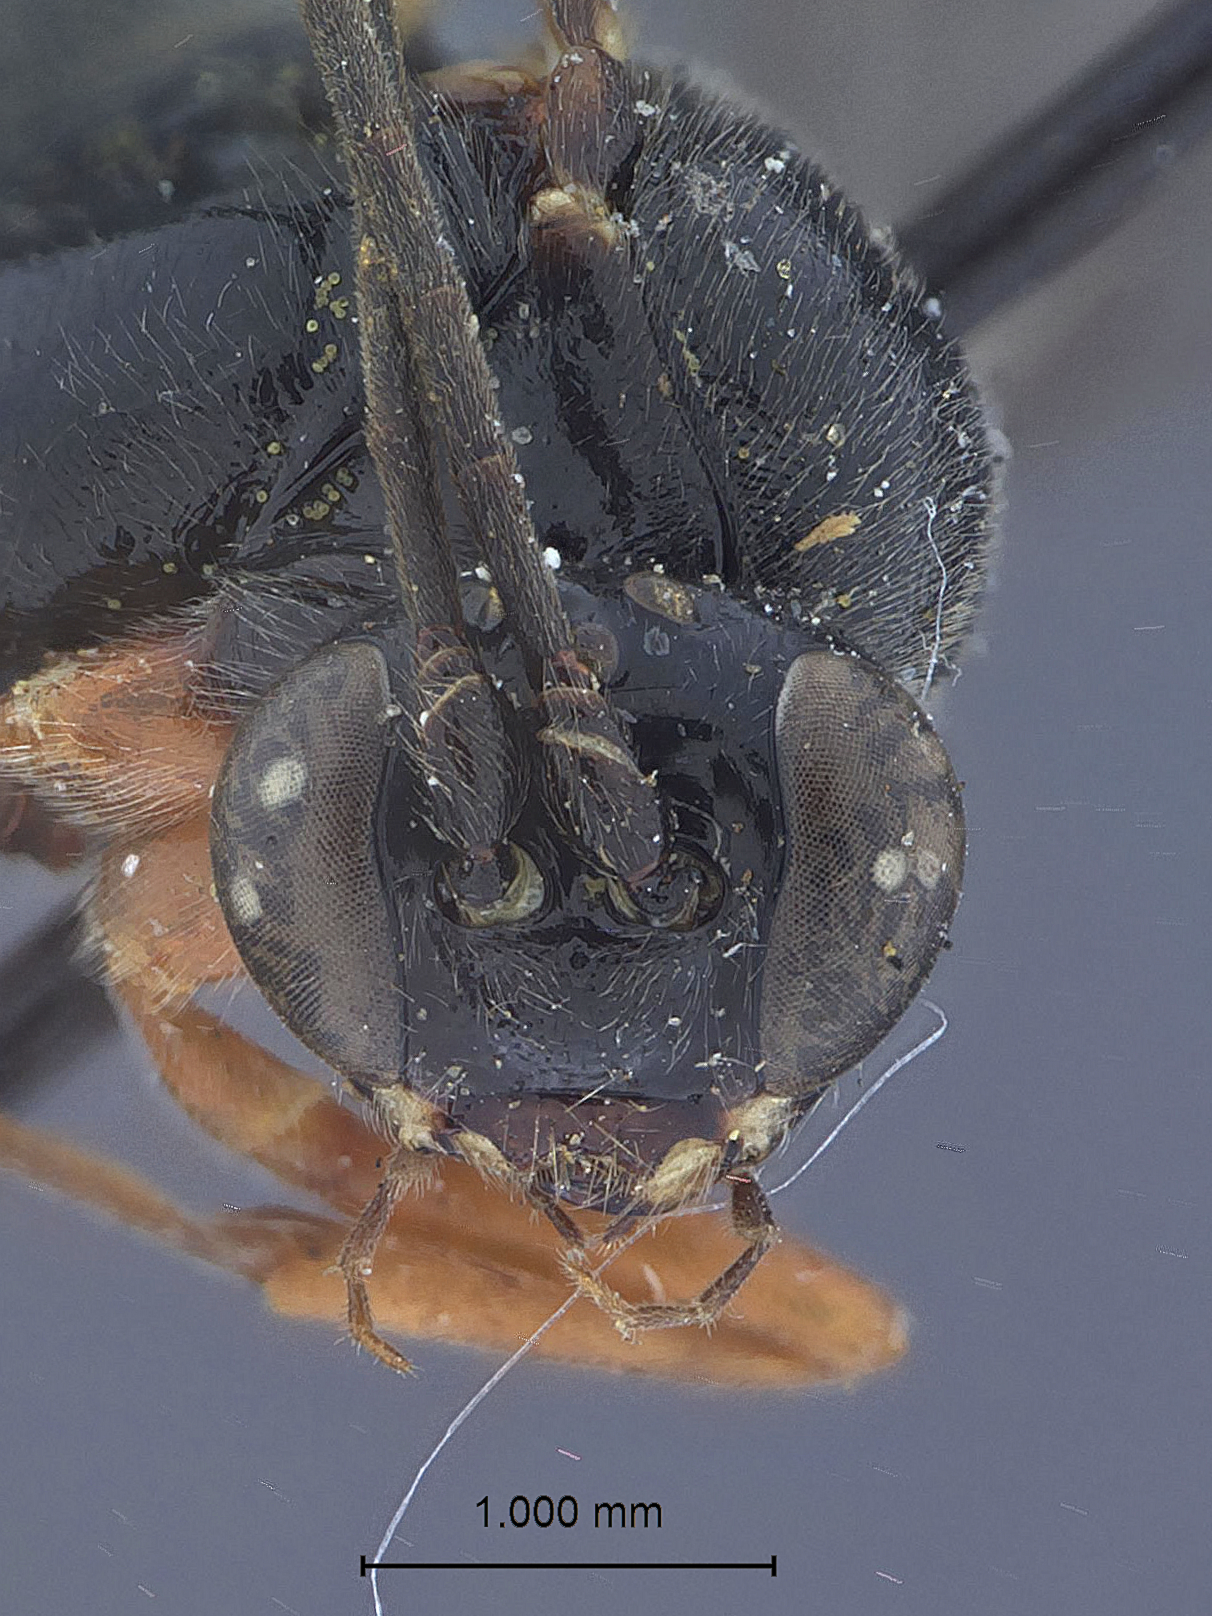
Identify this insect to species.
Delomerista borealis
